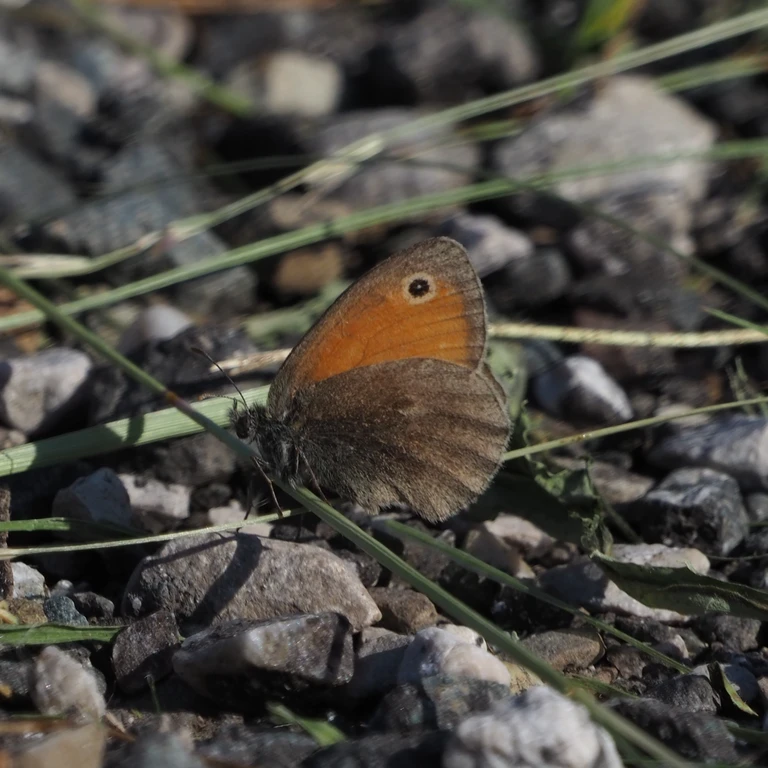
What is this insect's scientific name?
Coenonympha pamphilus
